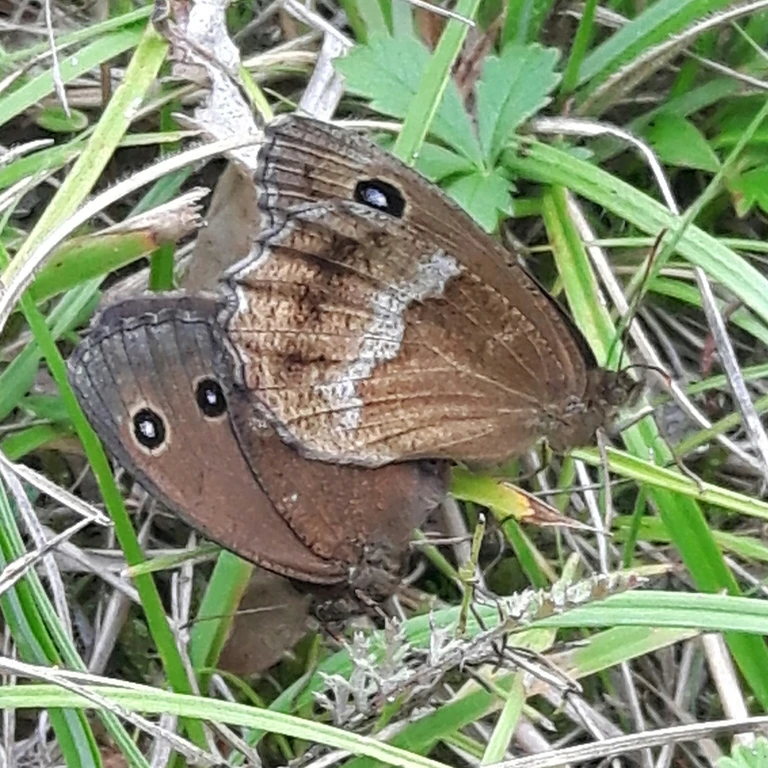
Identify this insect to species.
Minois dryas
